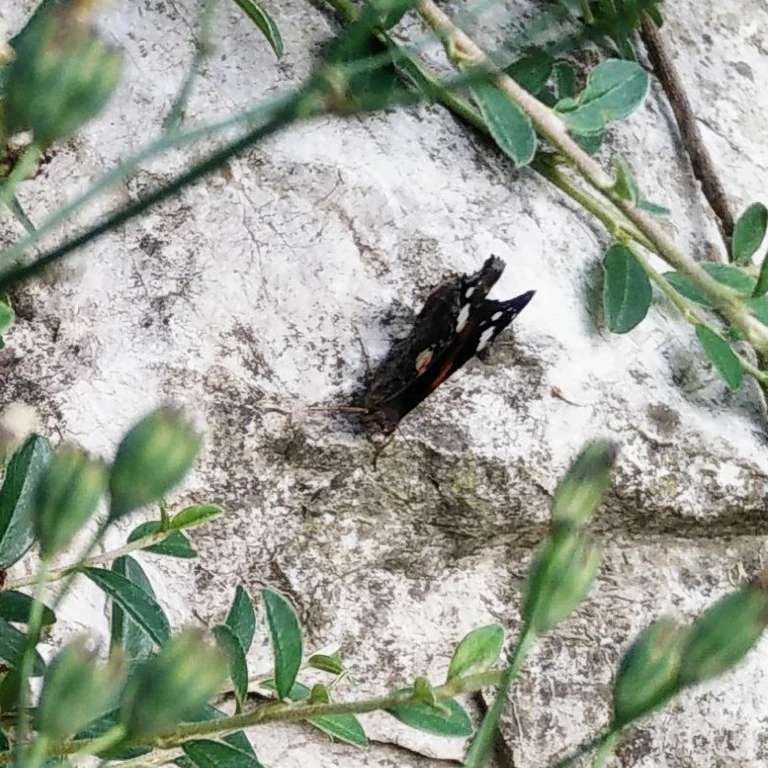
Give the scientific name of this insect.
Vanessa atalanta
